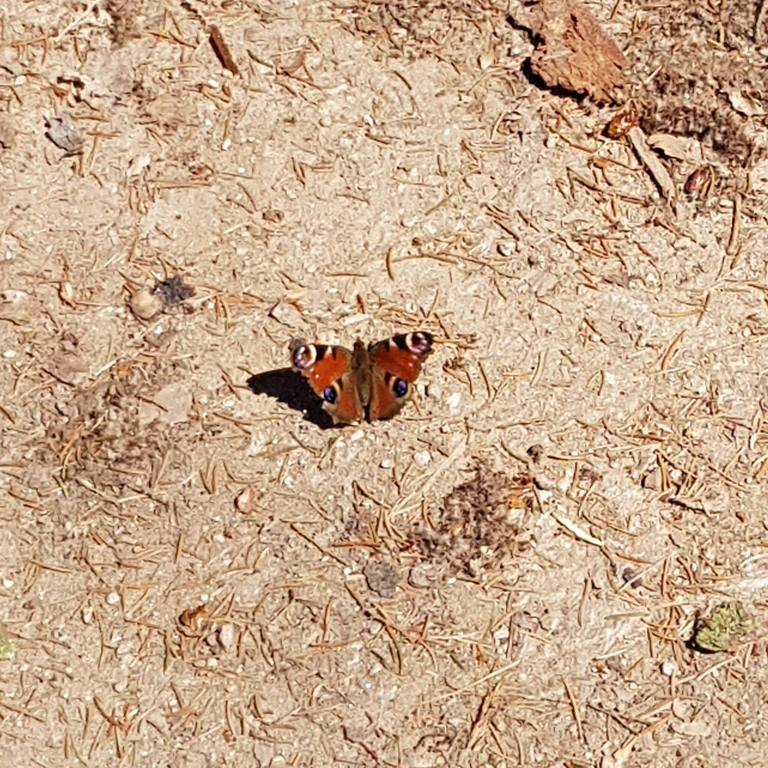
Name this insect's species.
Aglais io
